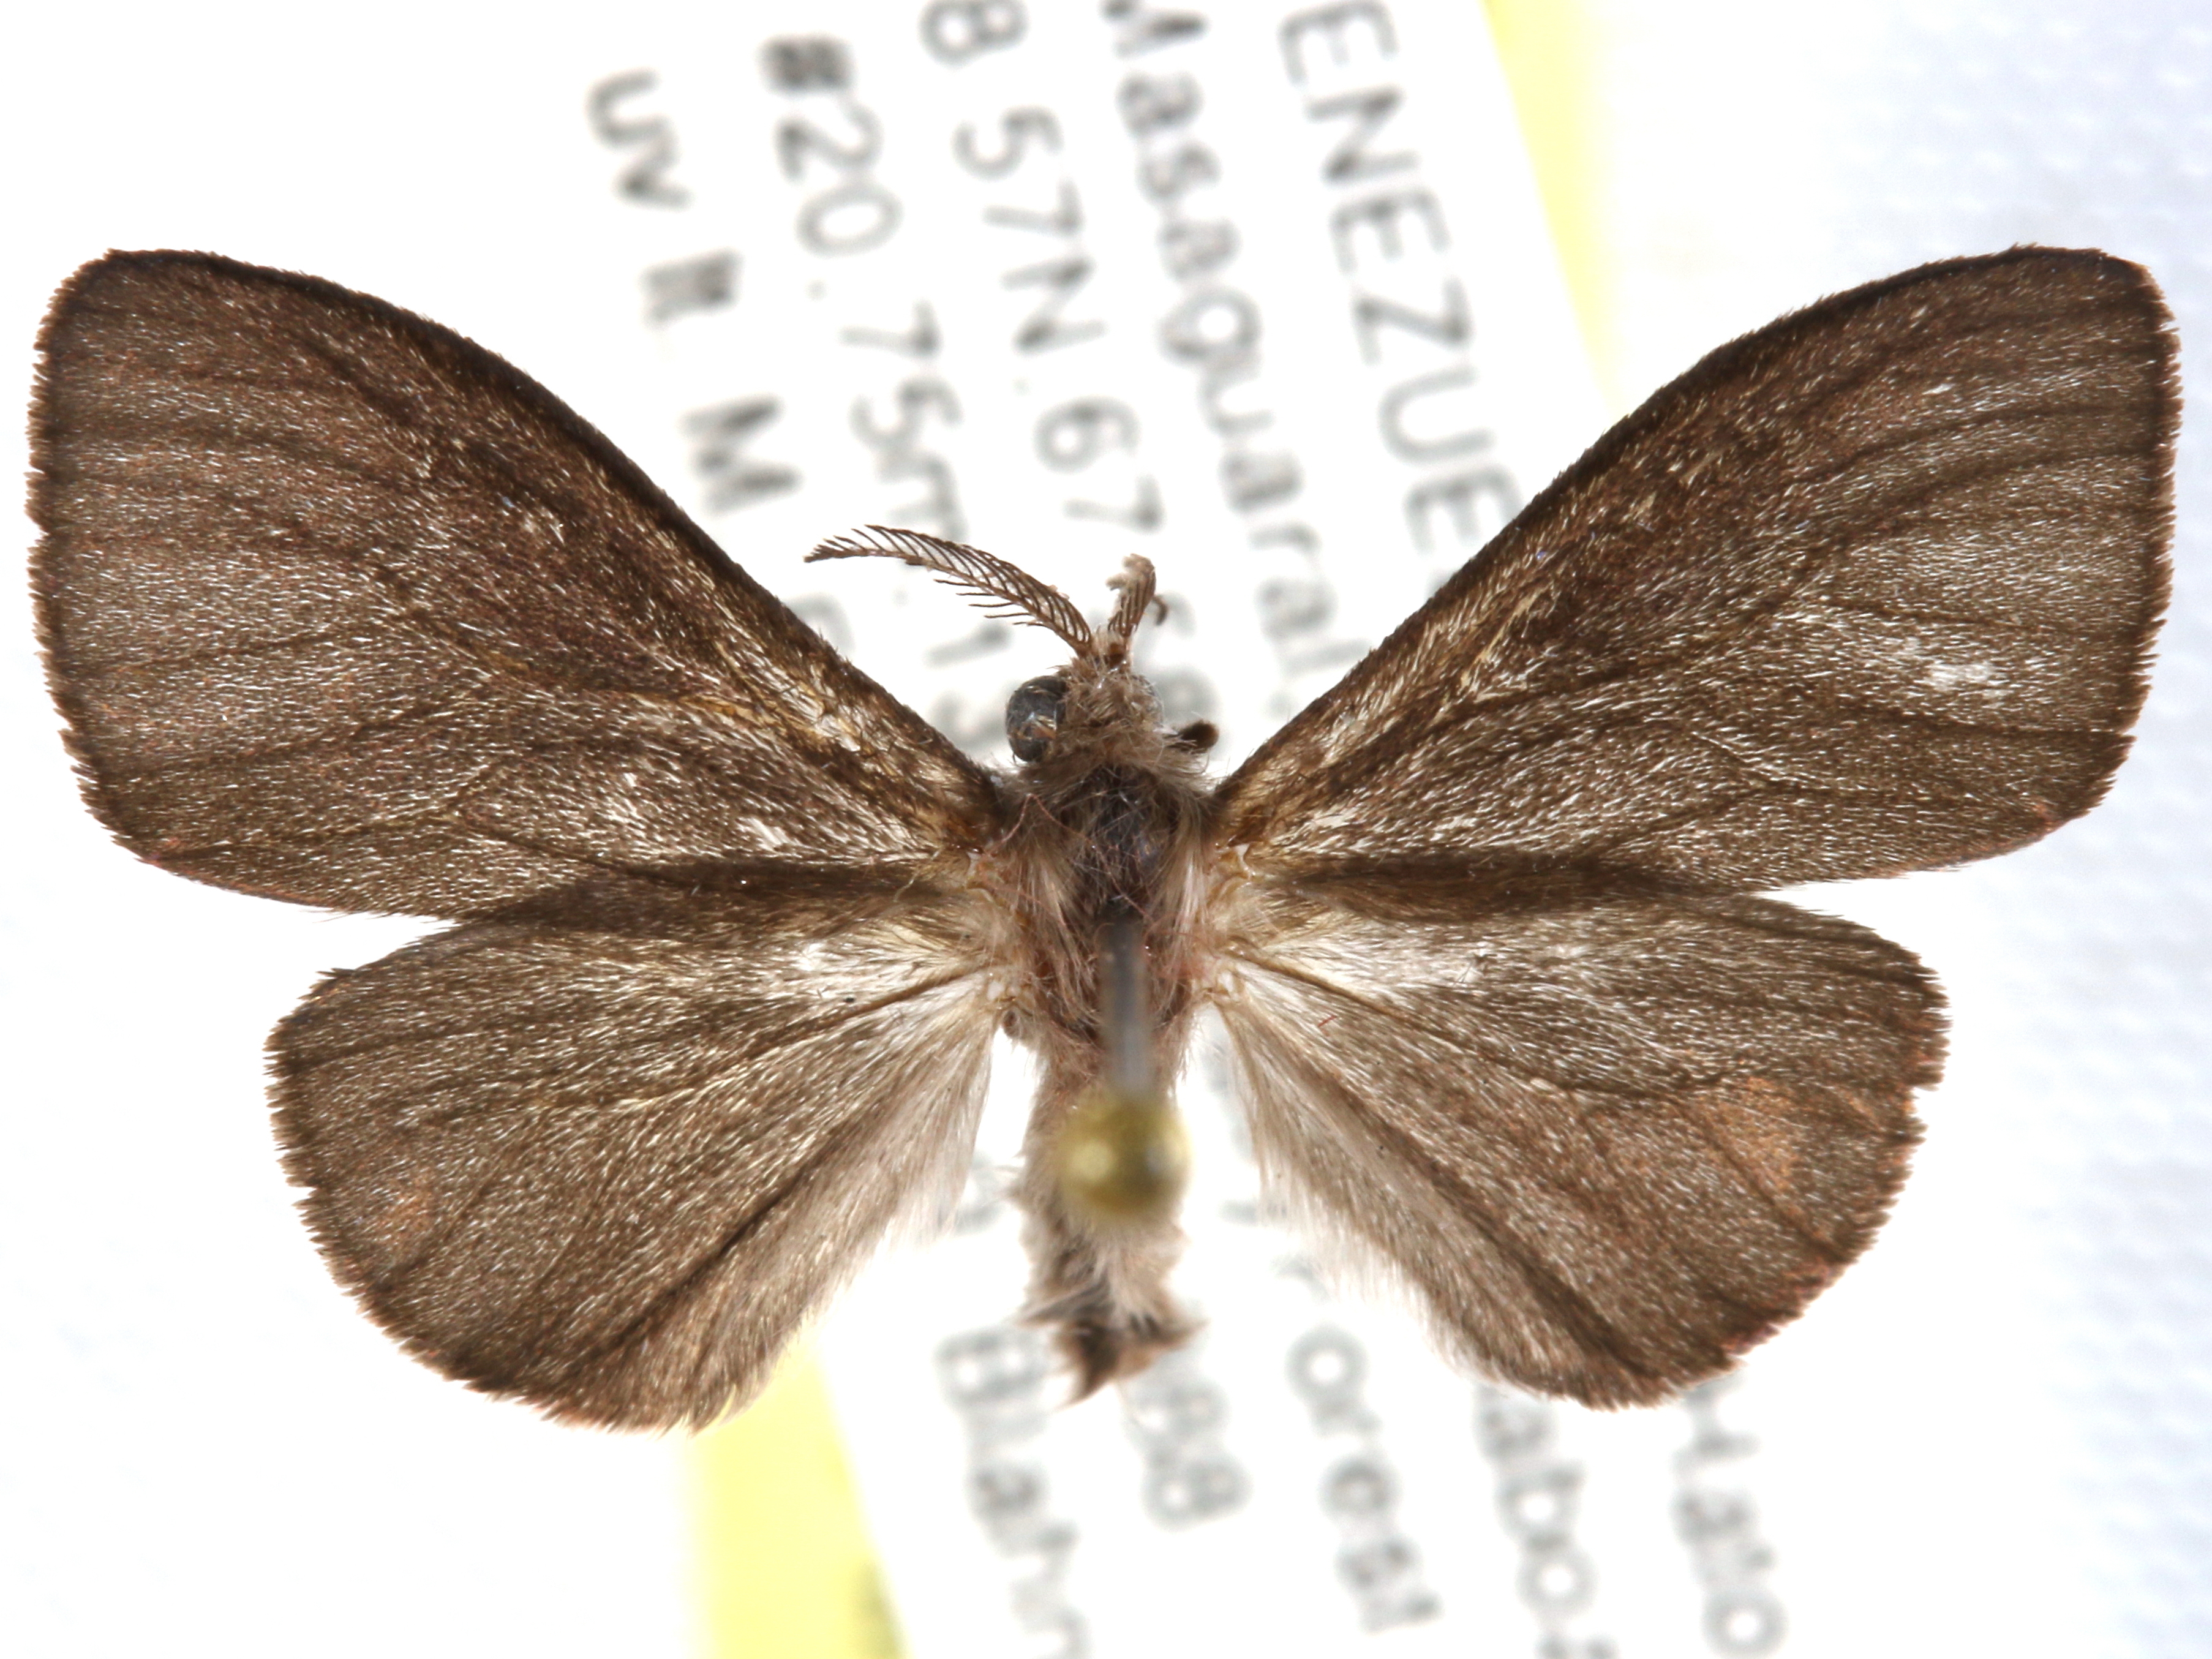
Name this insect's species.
Naevipenna aphaidropa
